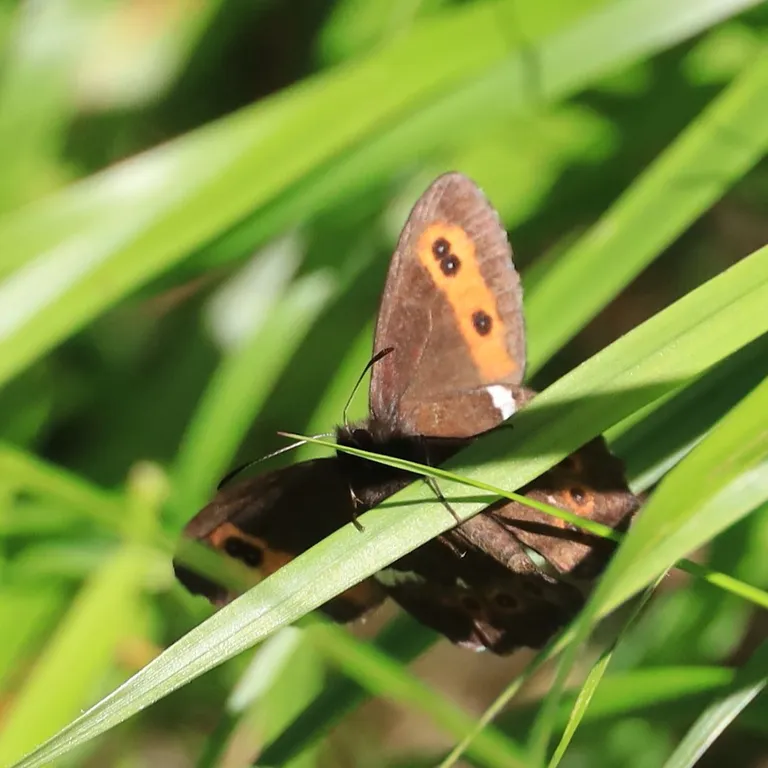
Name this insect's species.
Erebia ligea
